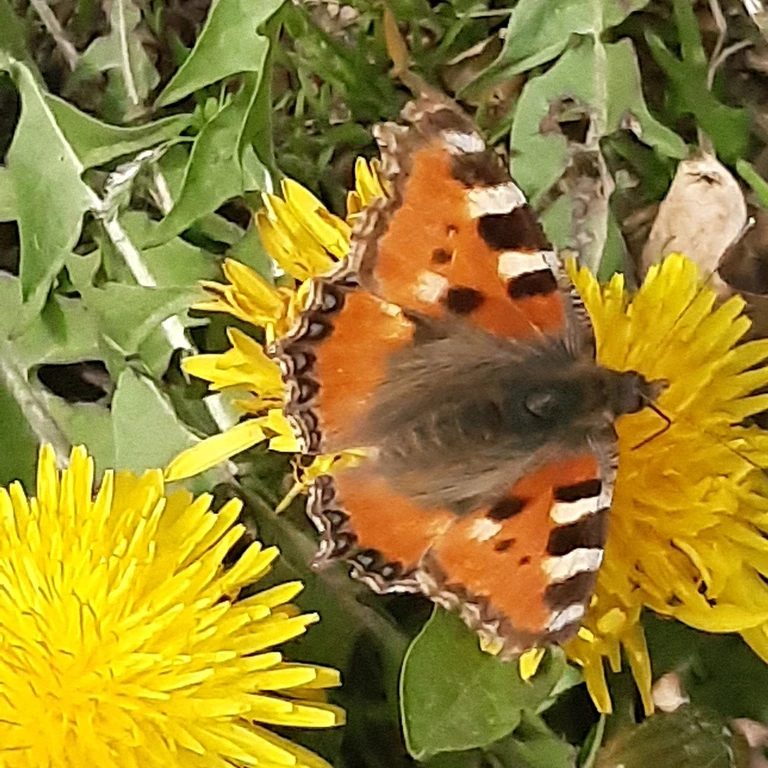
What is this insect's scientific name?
Aglais urticae
